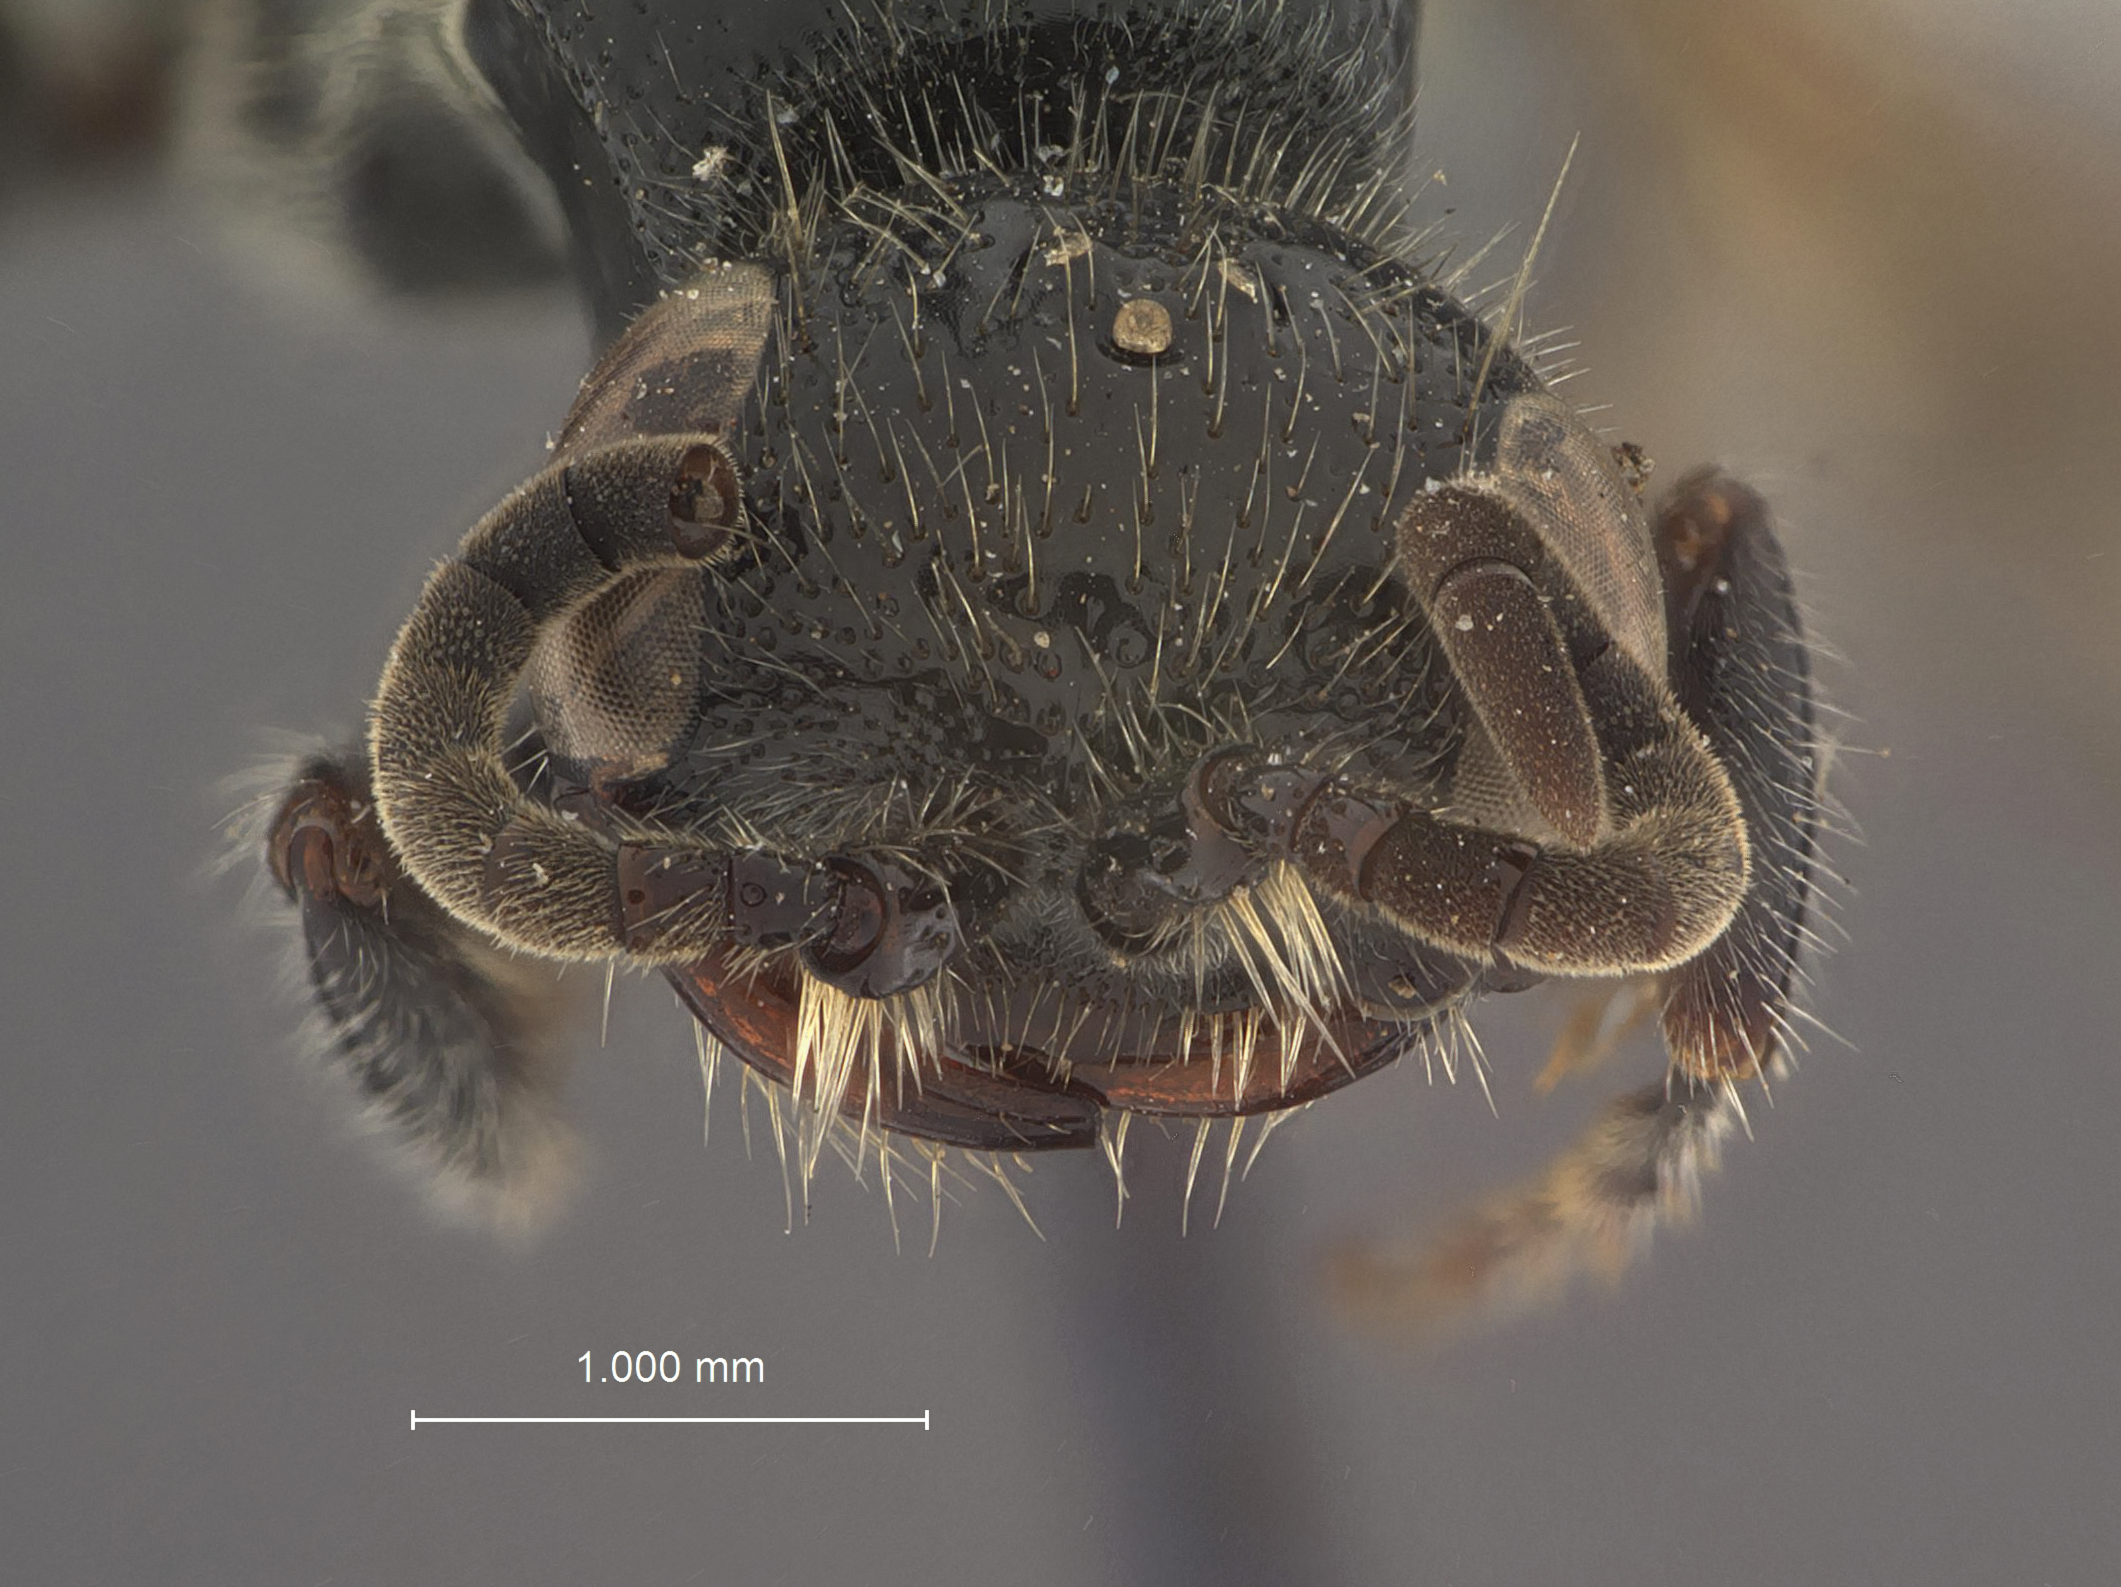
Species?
Tiphia sternata
